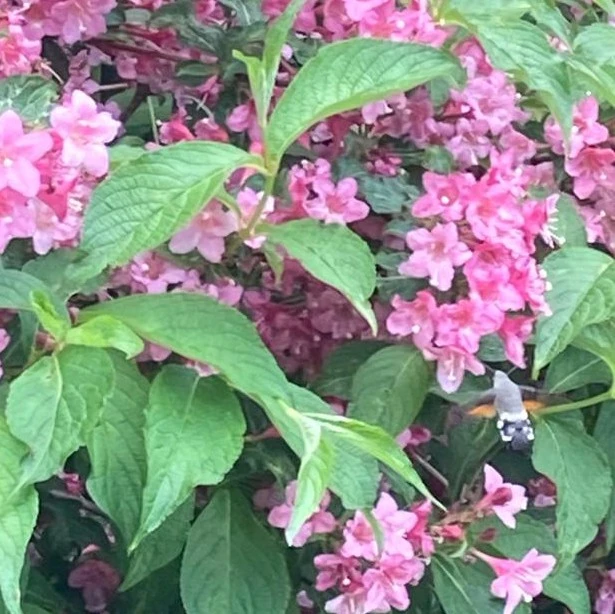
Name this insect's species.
Macroglossum stellatarum
